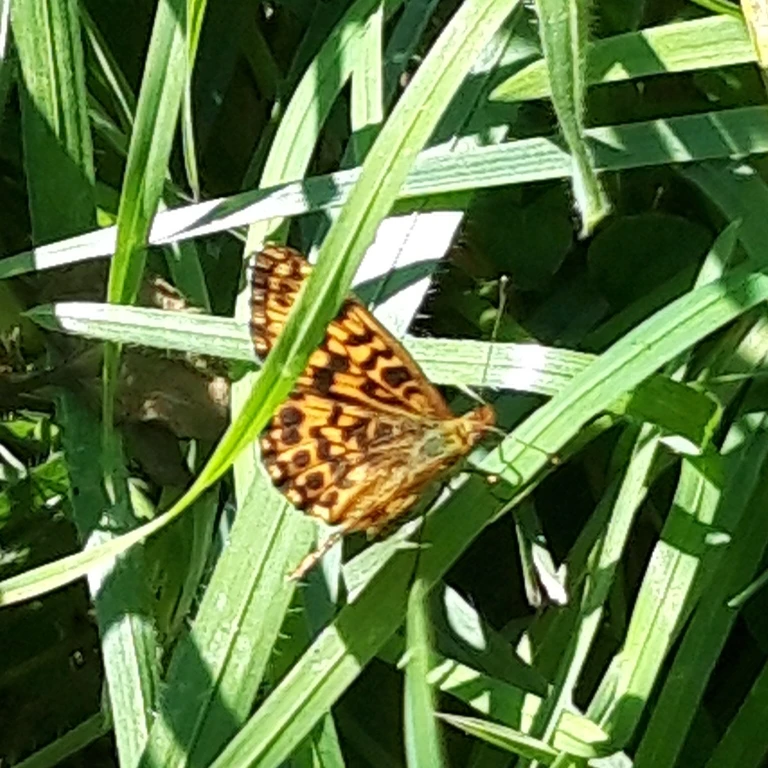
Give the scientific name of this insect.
Boloria dia
